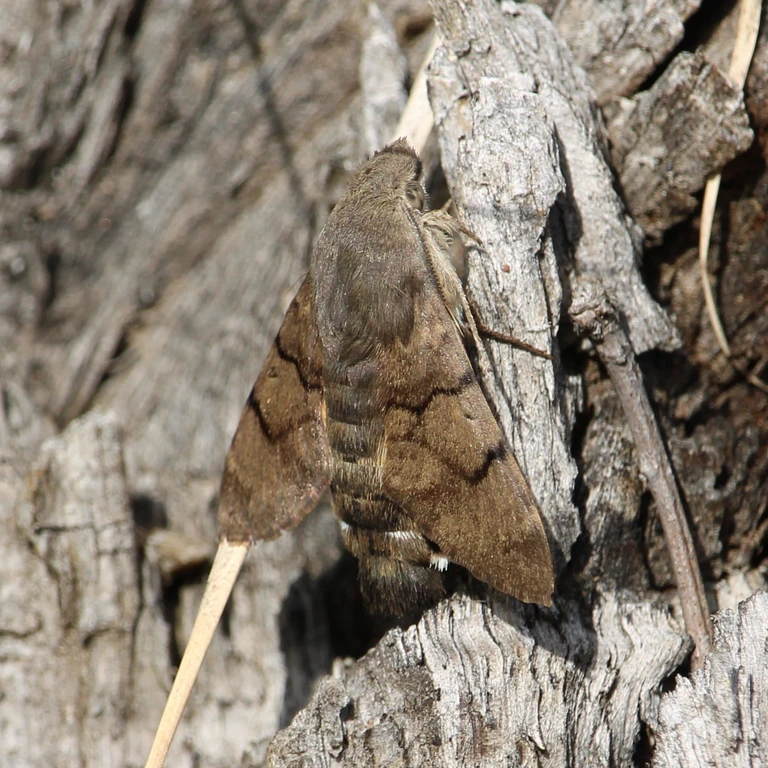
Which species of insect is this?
Macroglossum stellatarum
